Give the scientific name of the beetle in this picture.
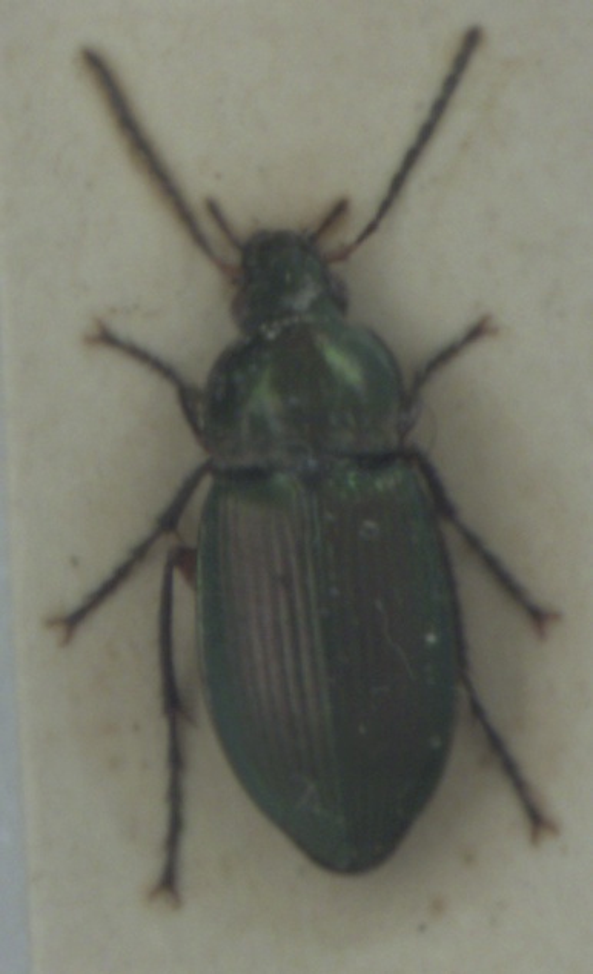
Poecilus cupreus
